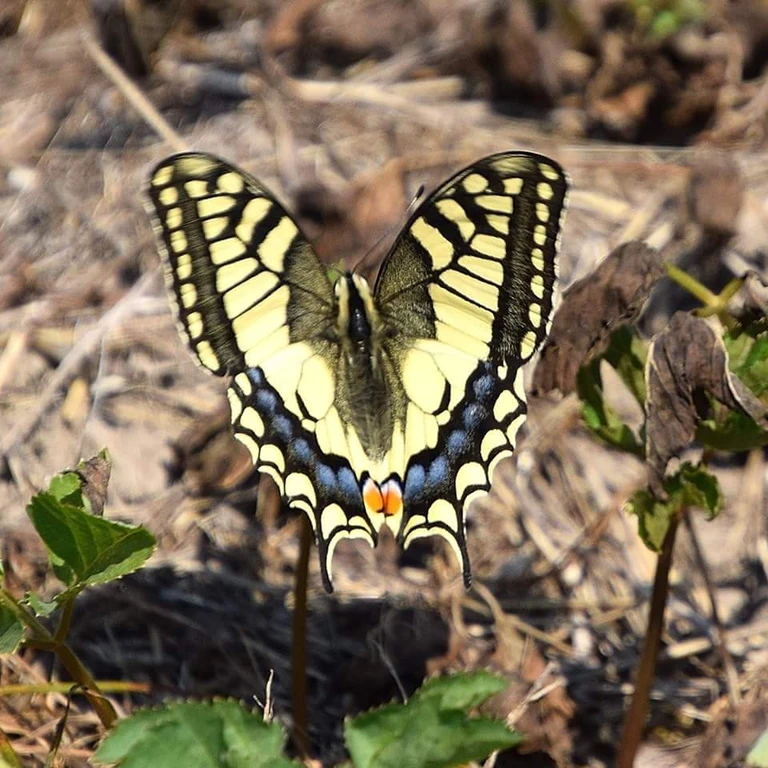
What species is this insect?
Papilio machaon
